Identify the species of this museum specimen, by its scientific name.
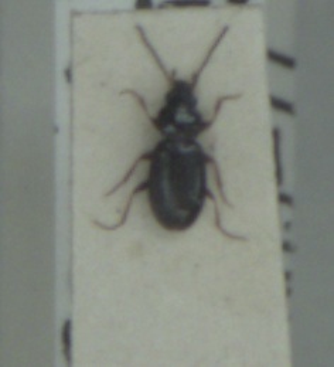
Bembidion obtusum
